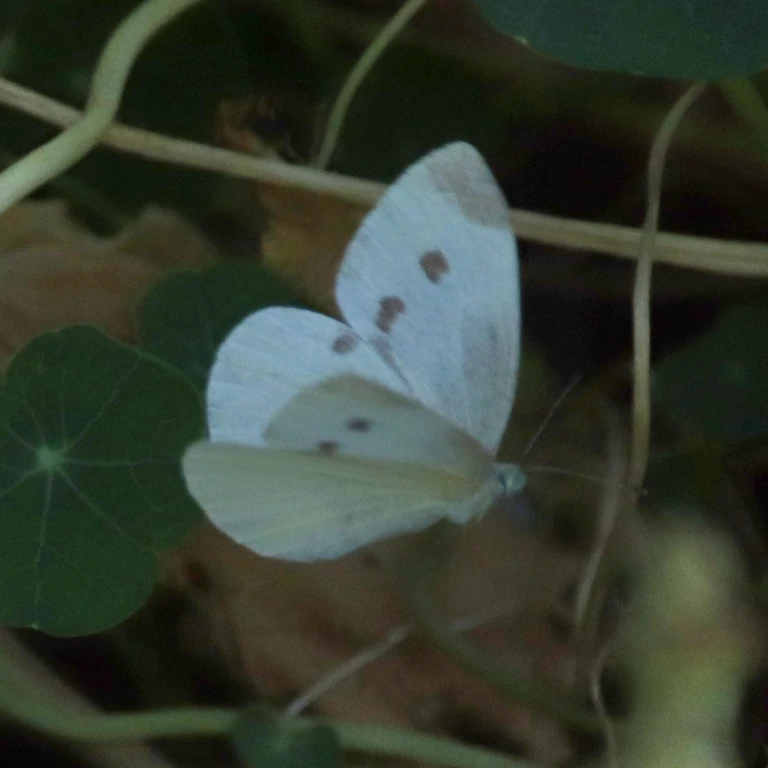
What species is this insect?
Pieris rapae
